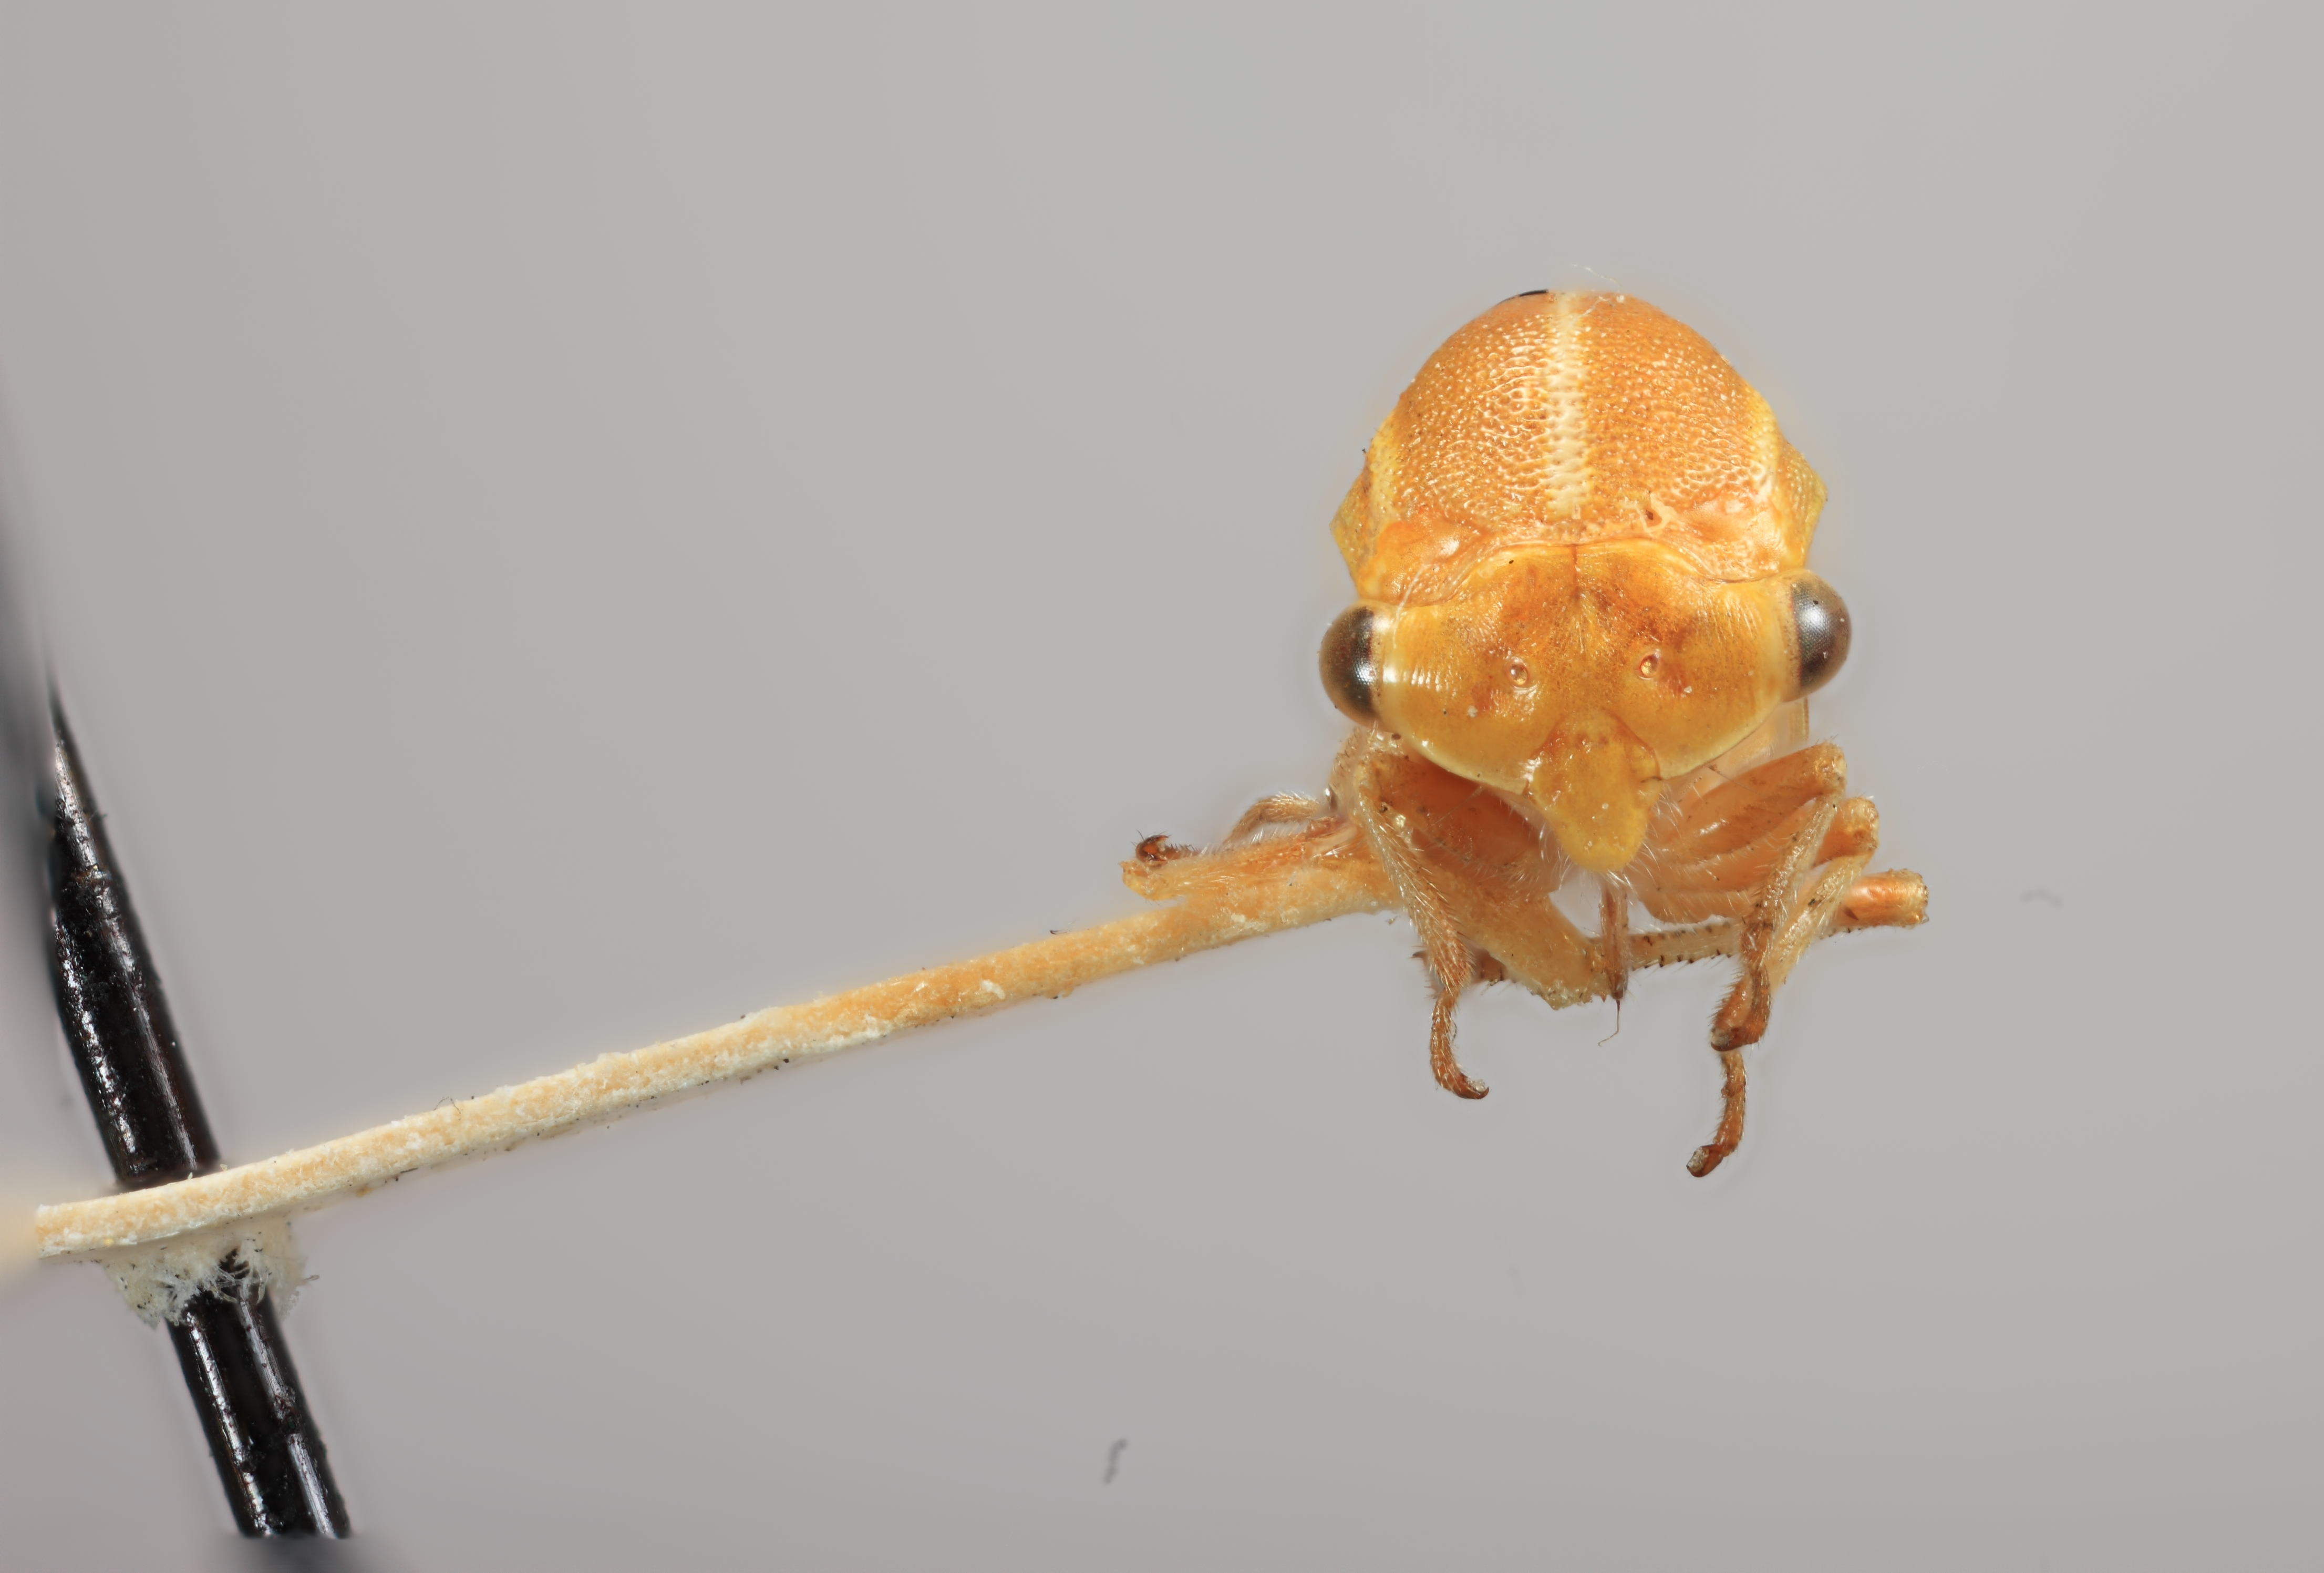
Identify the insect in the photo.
Stictolobus trilineatus
